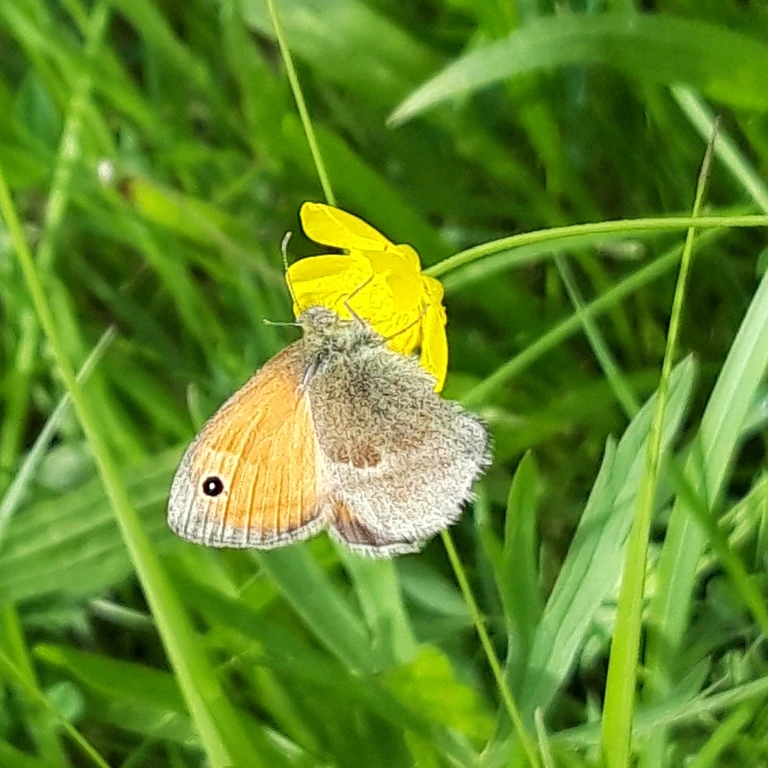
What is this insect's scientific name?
Coenonympha pamphilus
